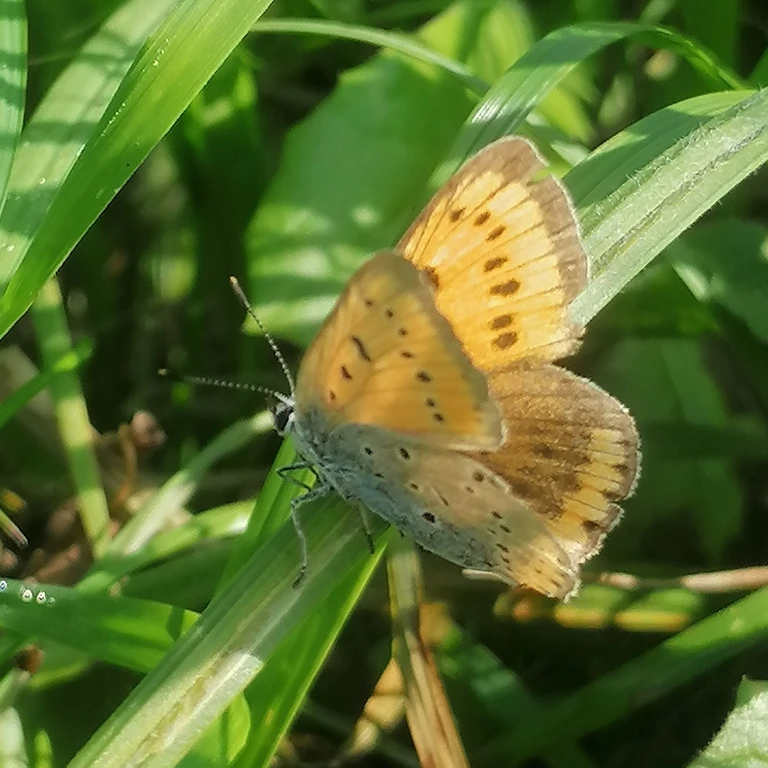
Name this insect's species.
Lycaena dispar
